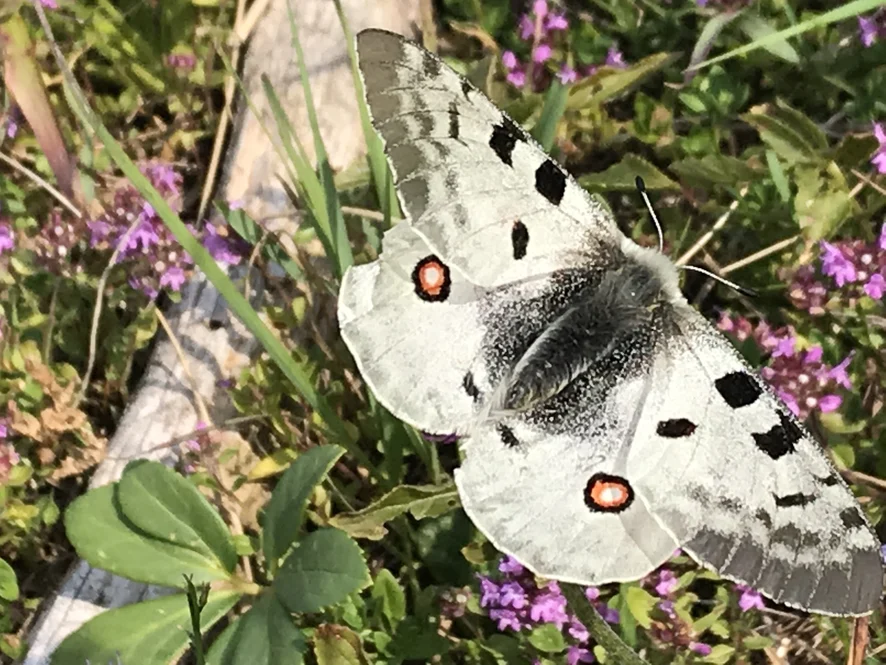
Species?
Parnassius apollo
